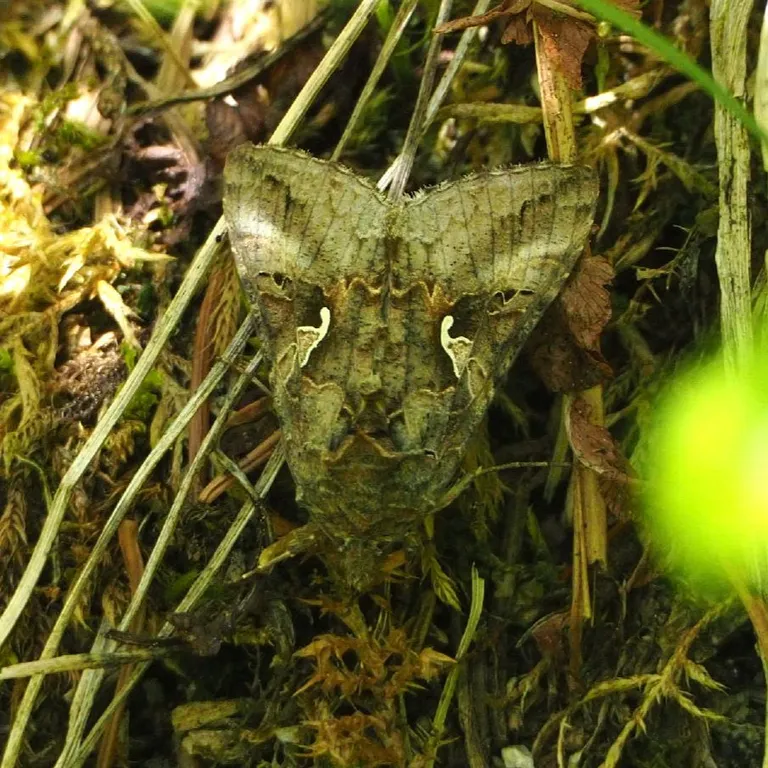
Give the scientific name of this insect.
Autographa gamma
